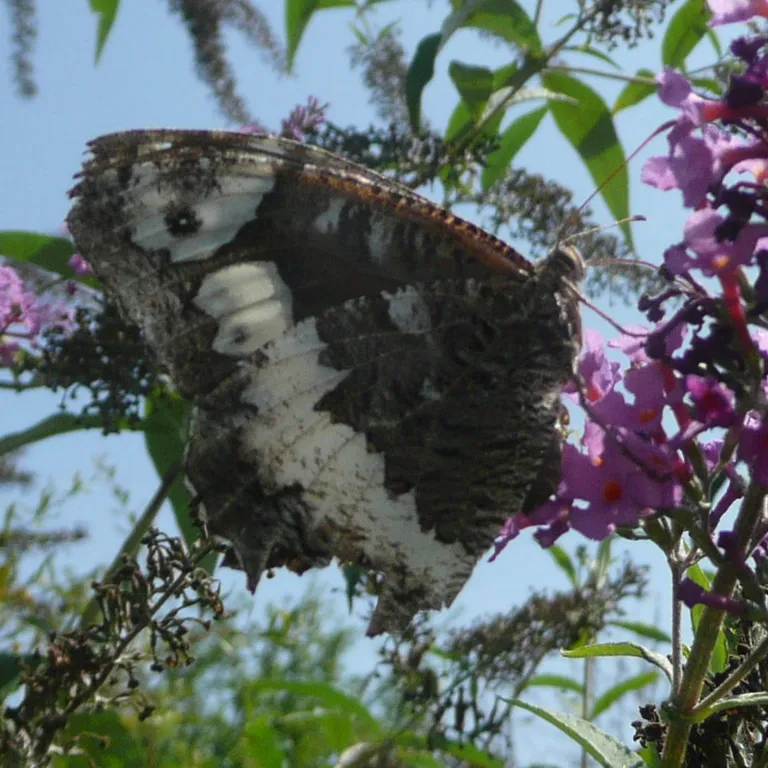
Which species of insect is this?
Brintesia circe
